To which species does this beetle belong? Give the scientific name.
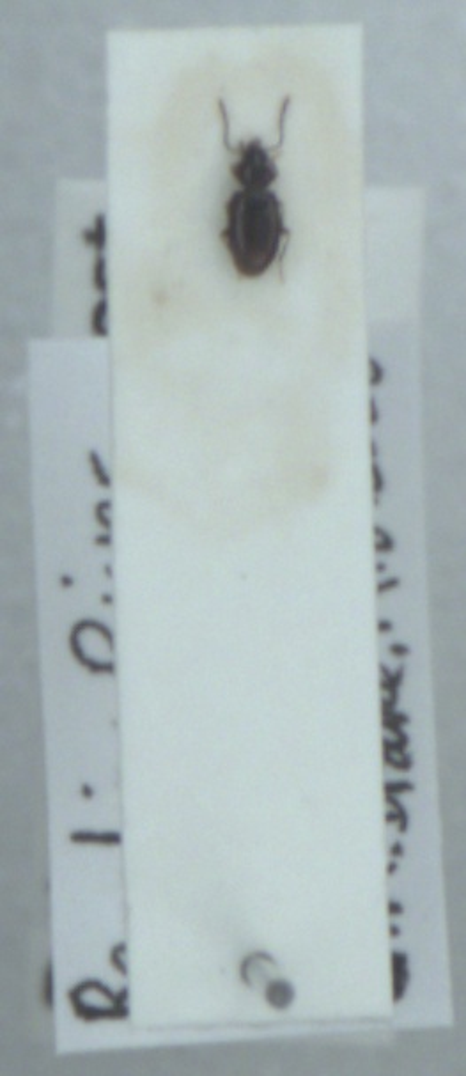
Tachys bistriatus
